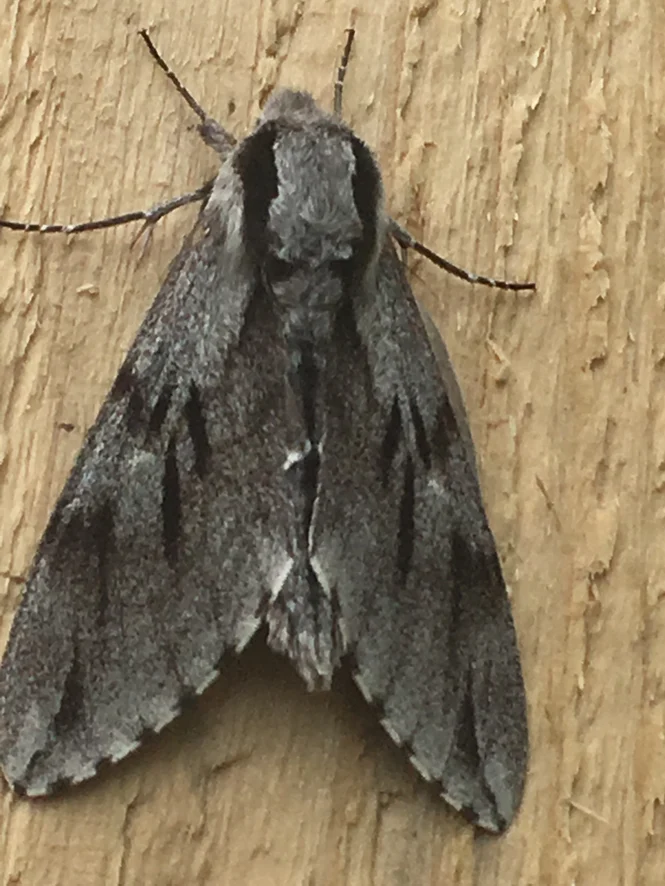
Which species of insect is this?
Sphinx pinastri
